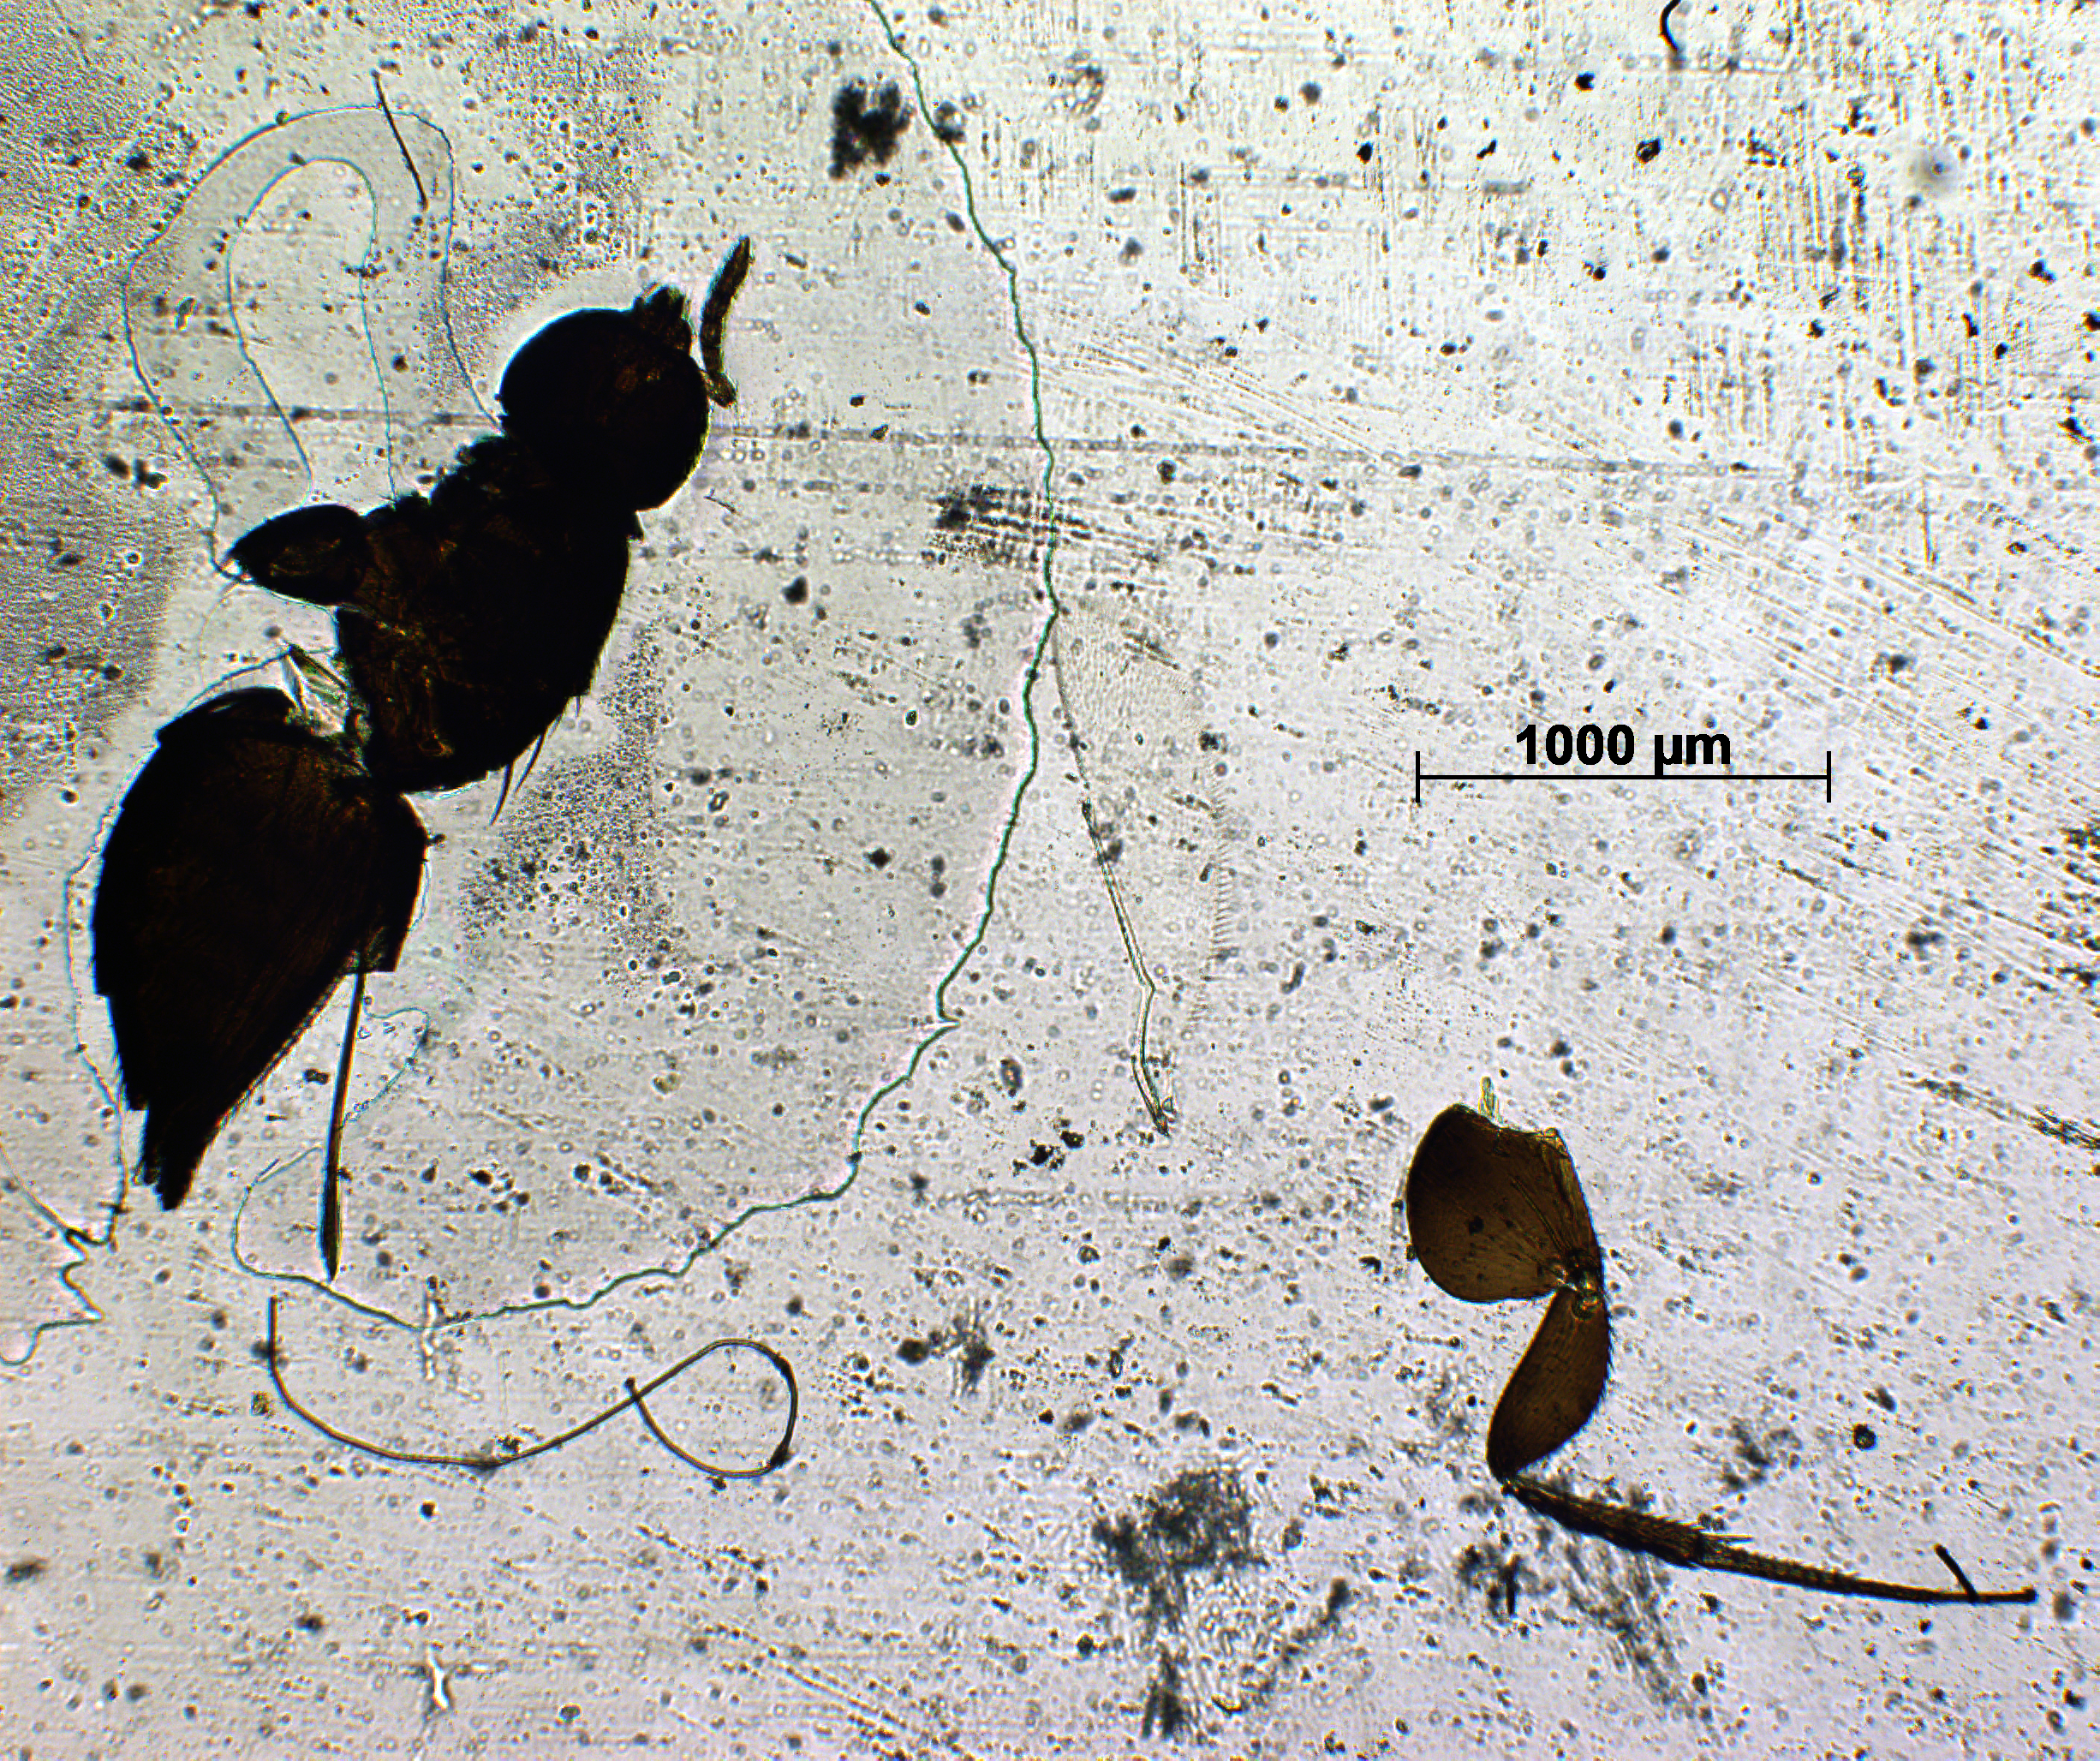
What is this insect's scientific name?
Elasmus valparaianus
